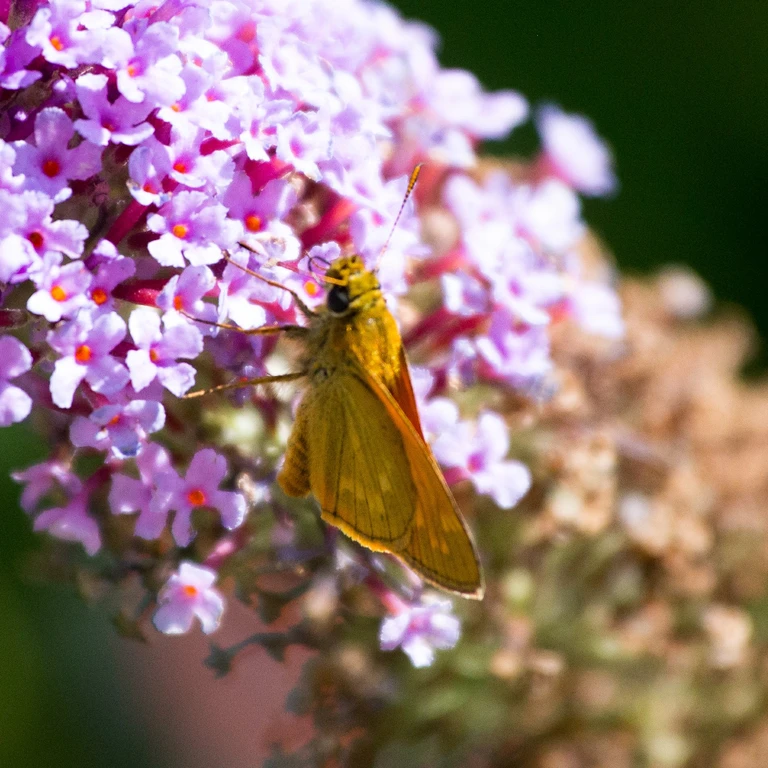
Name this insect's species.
Ochlodes sylvanus (also Ochlodes venata)
